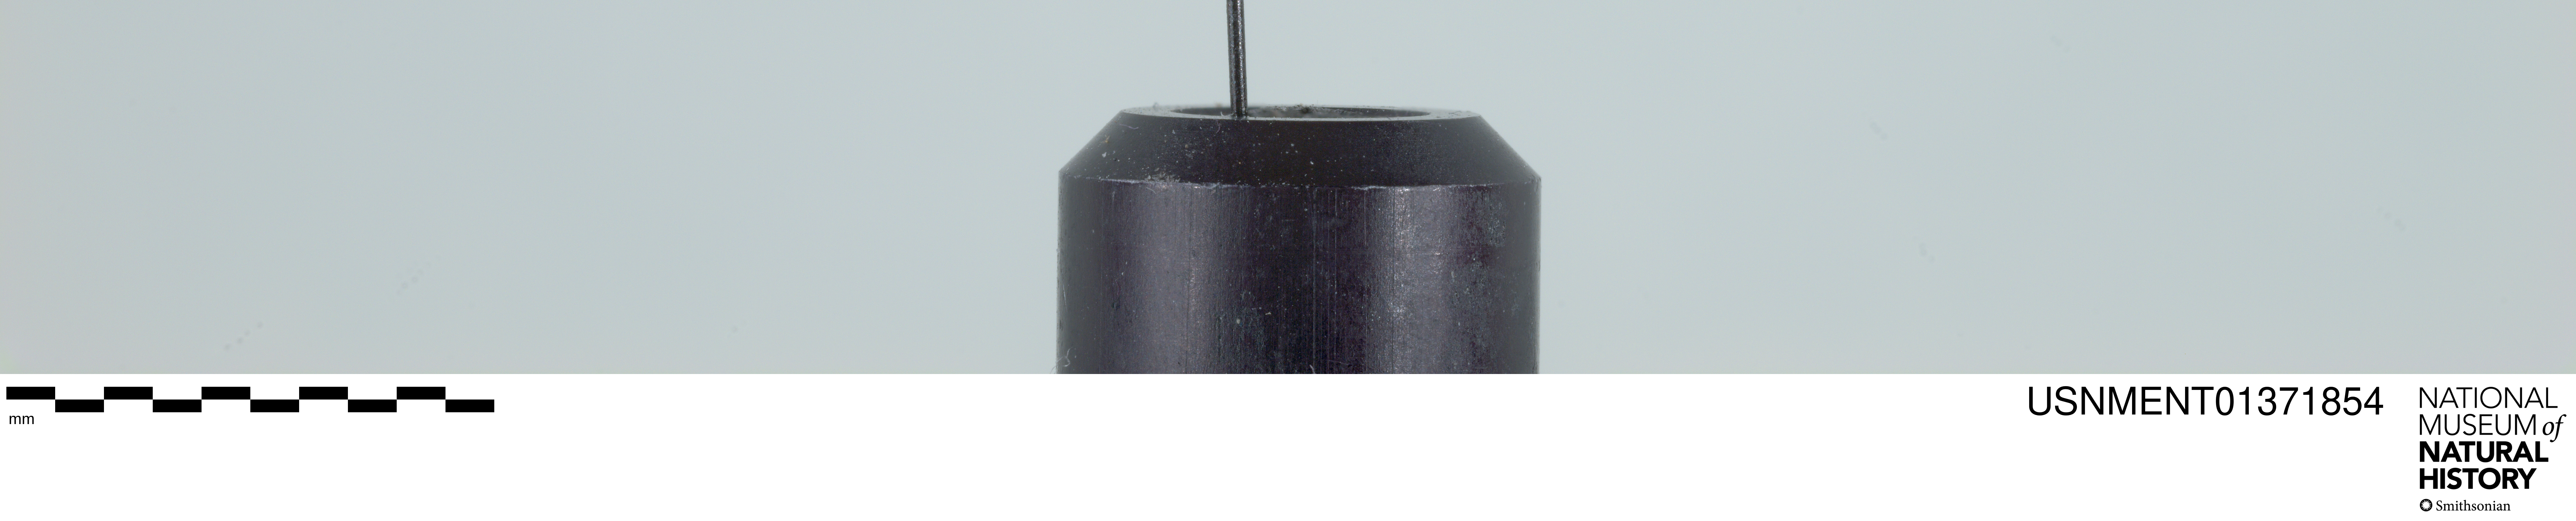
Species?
Fallenia fasciata
